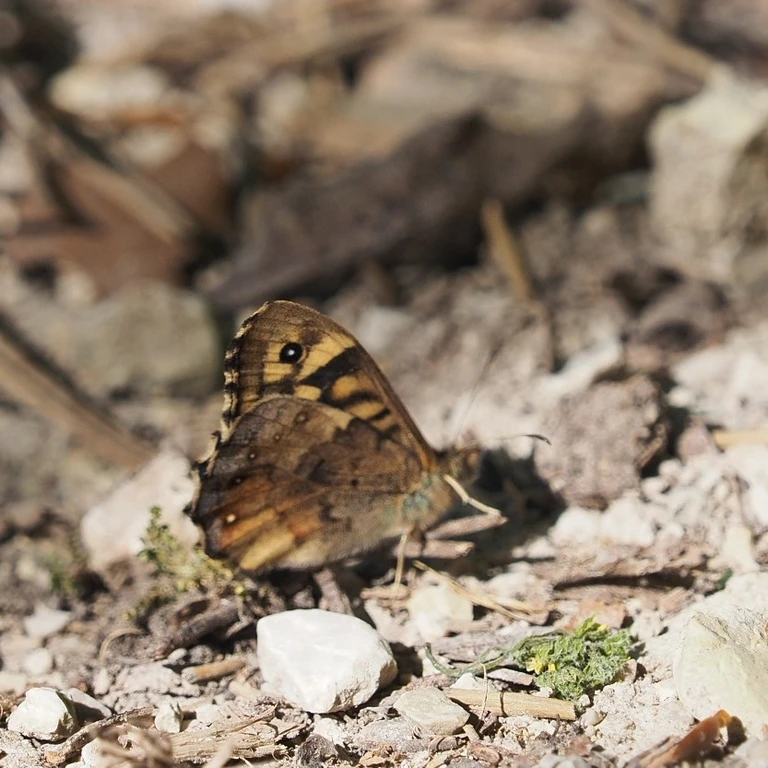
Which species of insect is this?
Pararge aegeria
